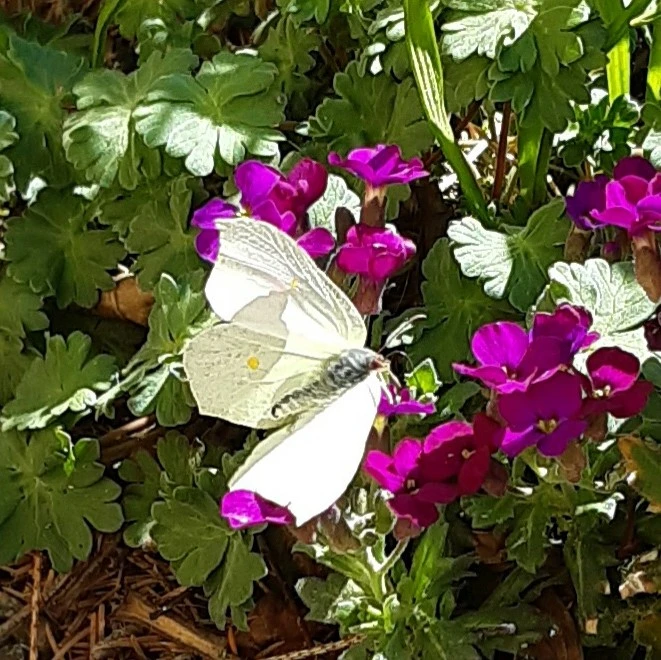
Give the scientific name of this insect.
Gonepteryx rhamni
